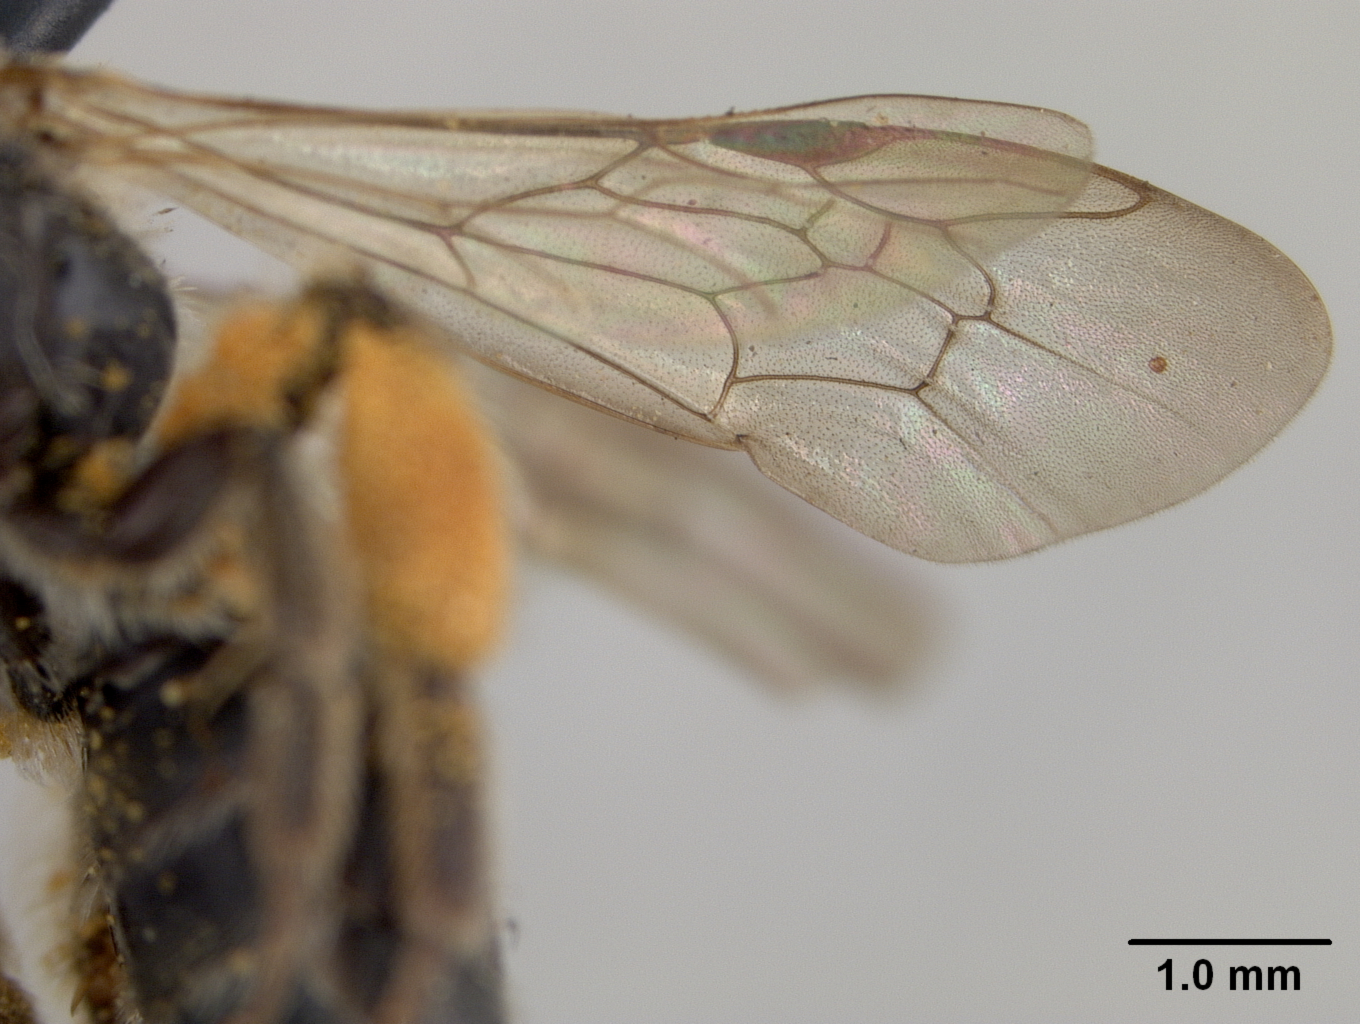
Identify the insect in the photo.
Andrena seviensis
